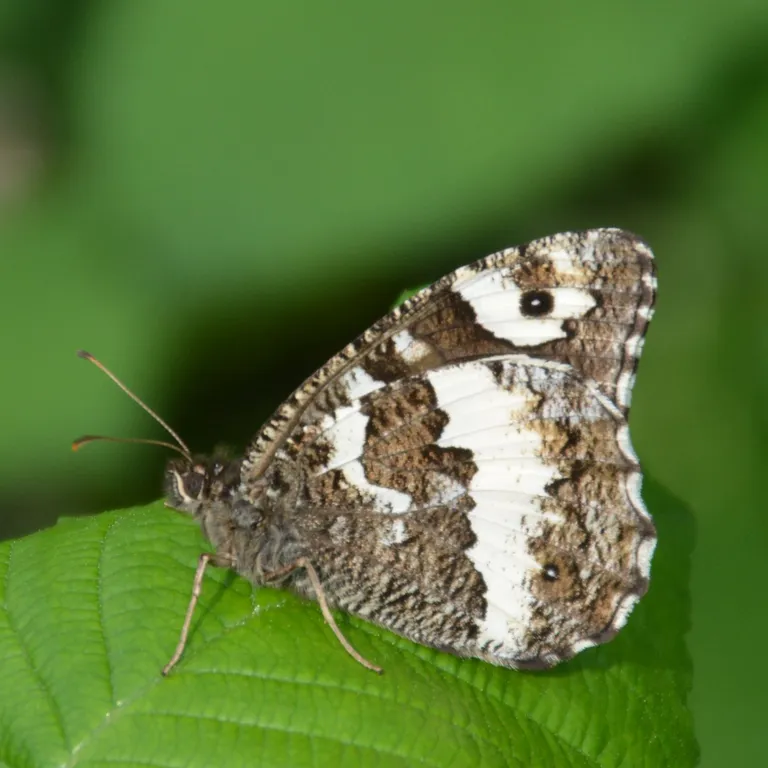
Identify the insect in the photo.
Brintesia circe
